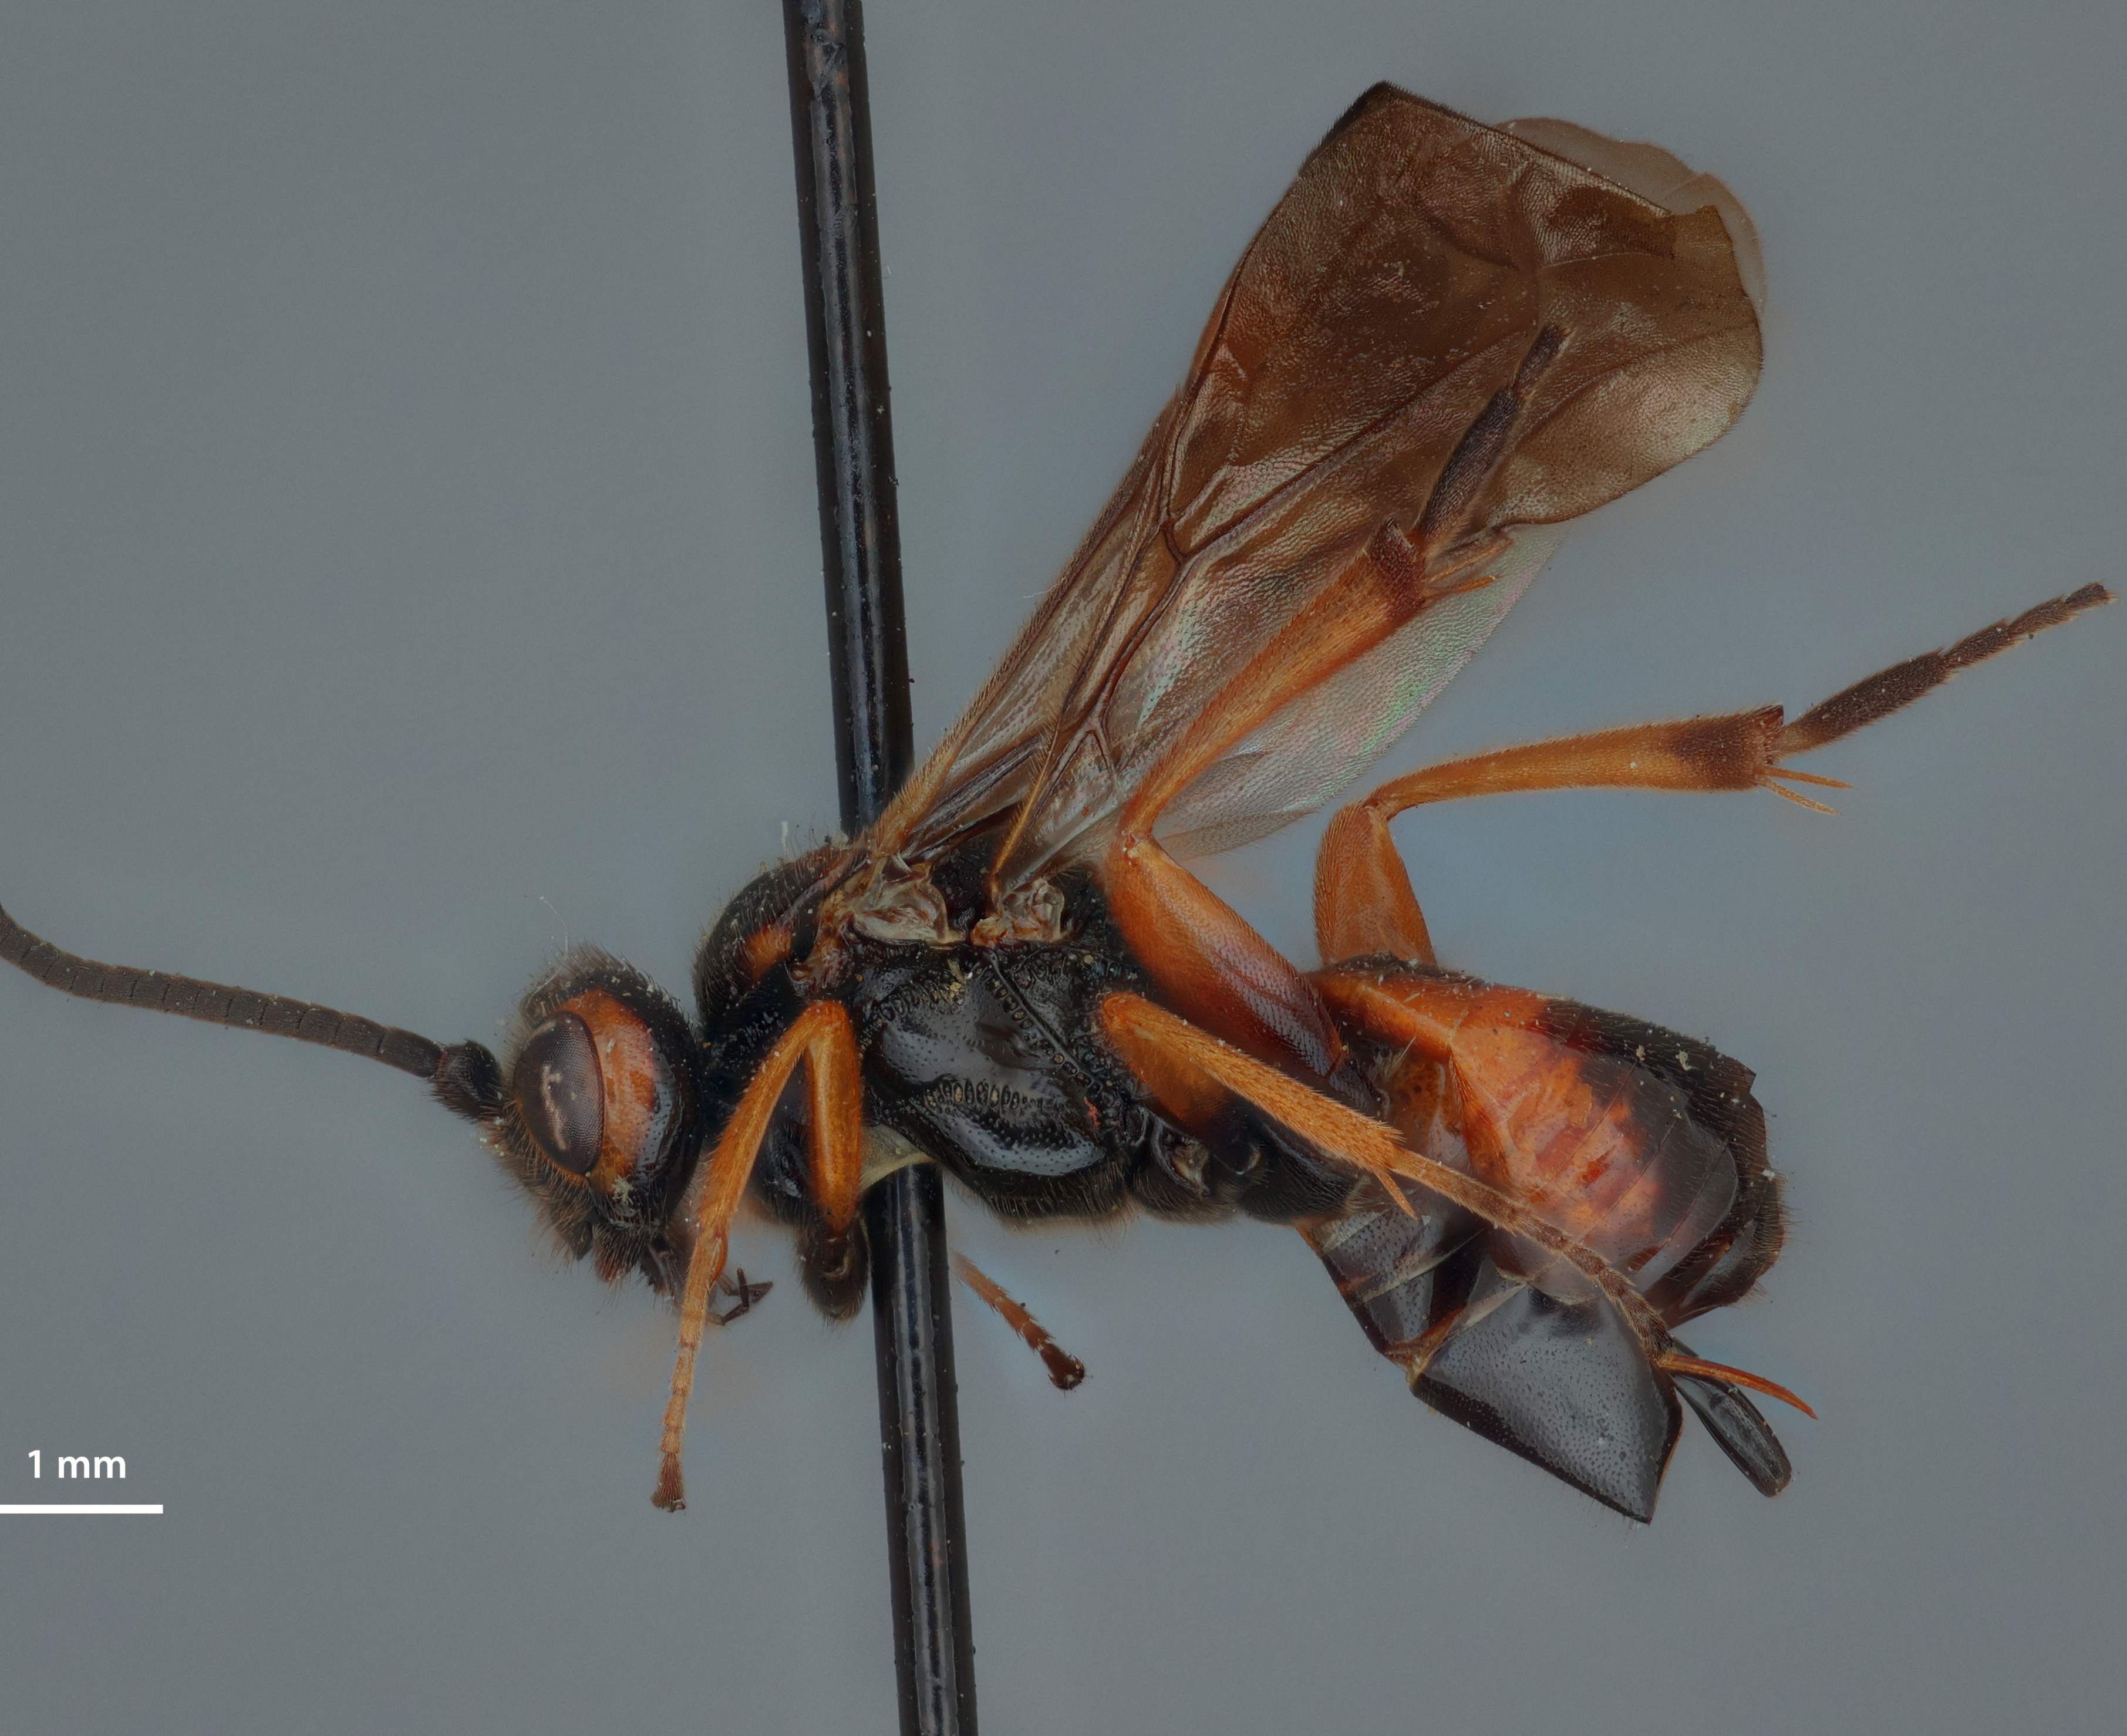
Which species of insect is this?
Cardiochiles rufostigma
